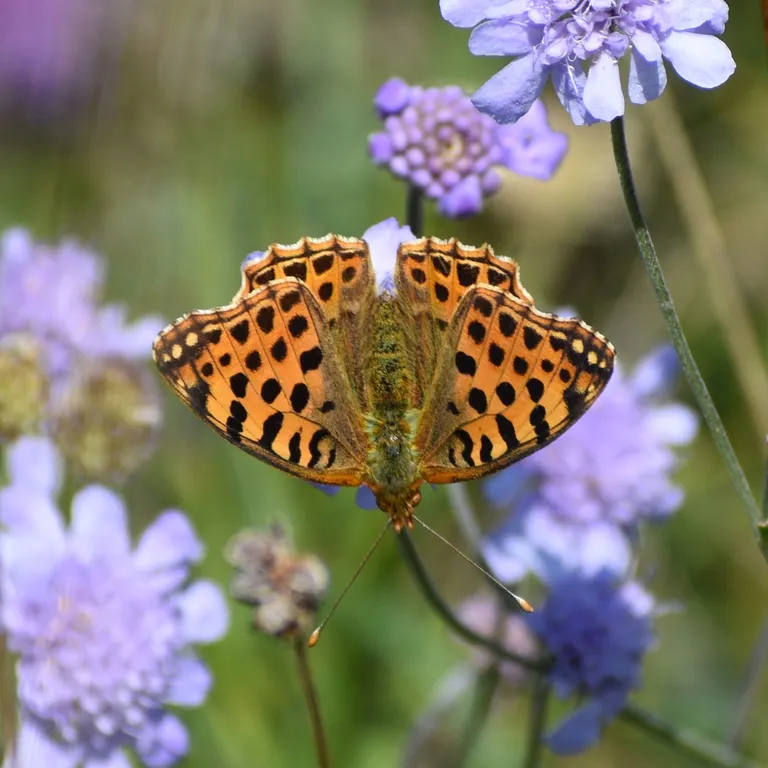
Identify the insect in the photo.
Issoria lathonia
